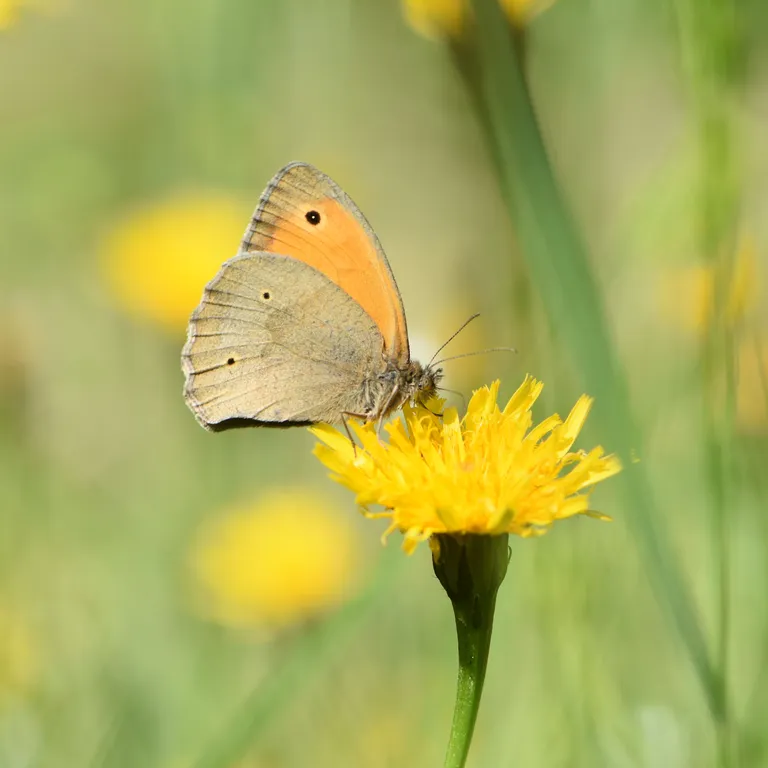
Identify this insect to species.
Maniola jurtina
